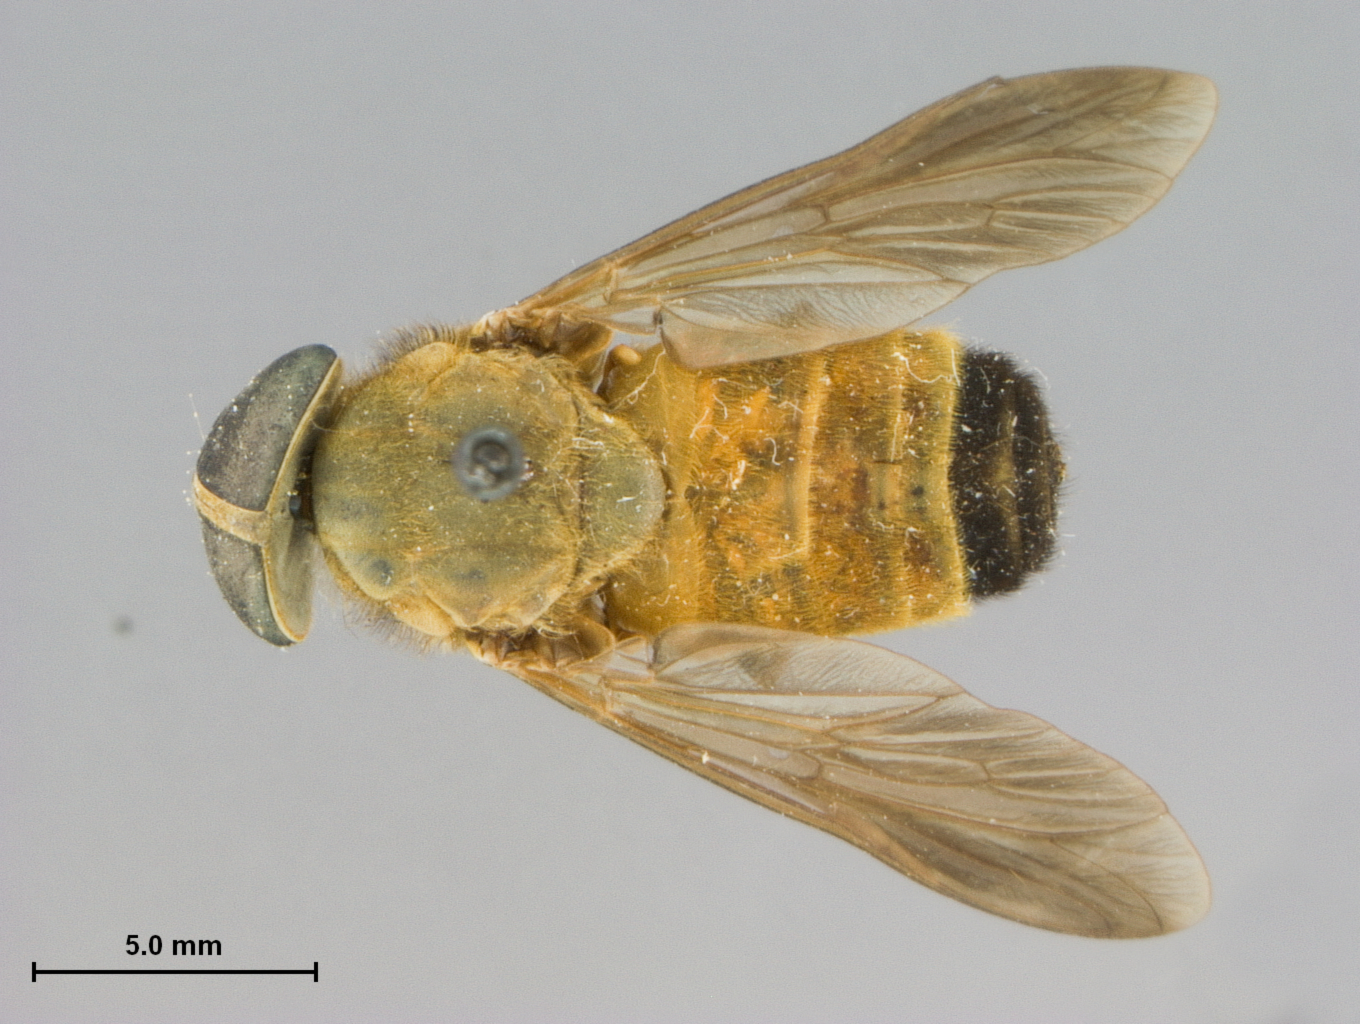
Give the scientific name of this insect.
Tabanus thurmani
